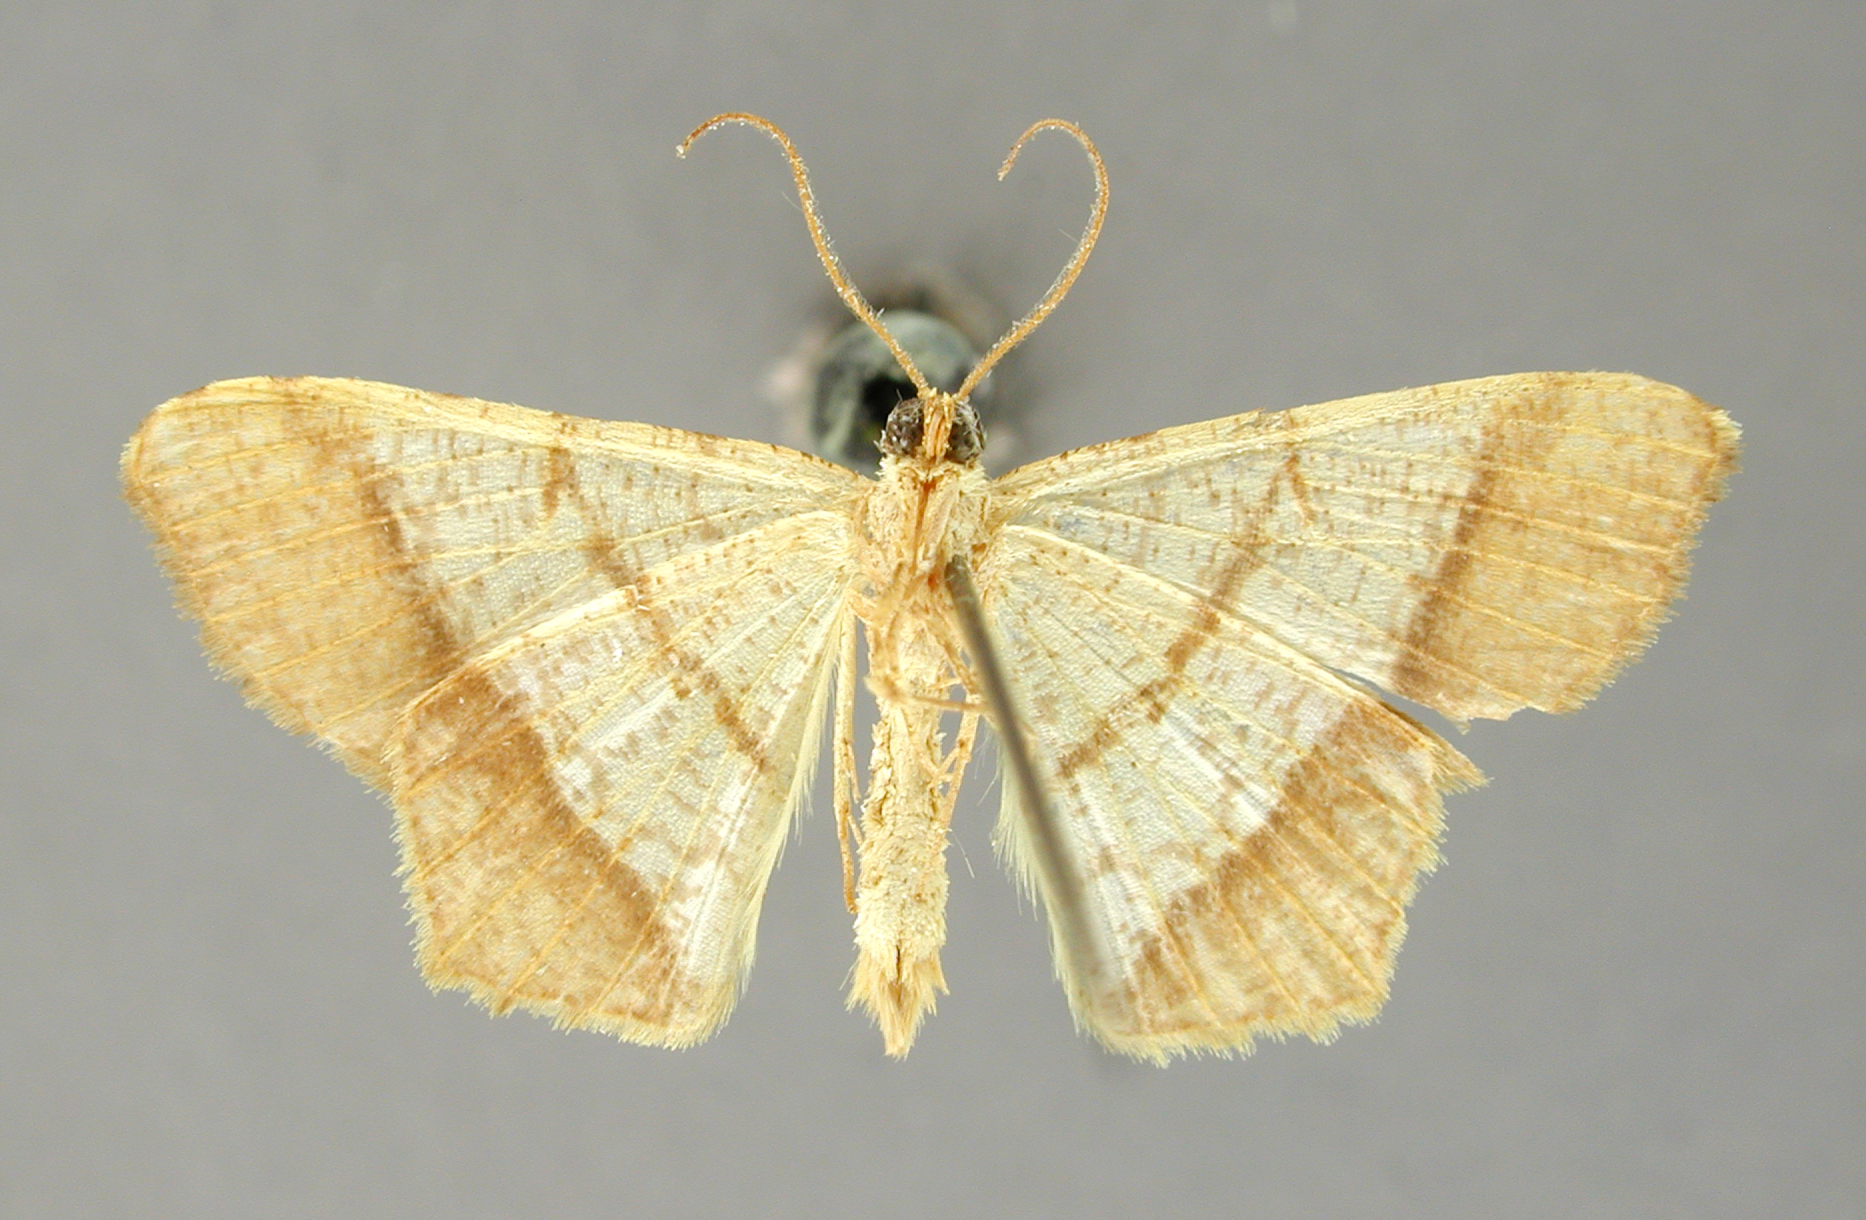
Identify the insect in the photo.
Semiothisa intaminata
